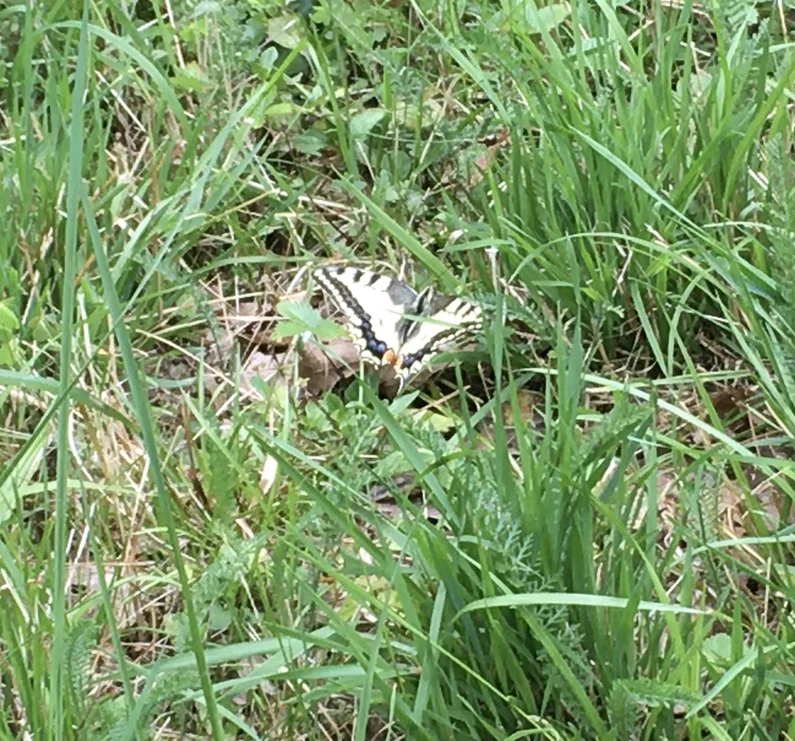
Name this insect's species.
Papilio machaon
